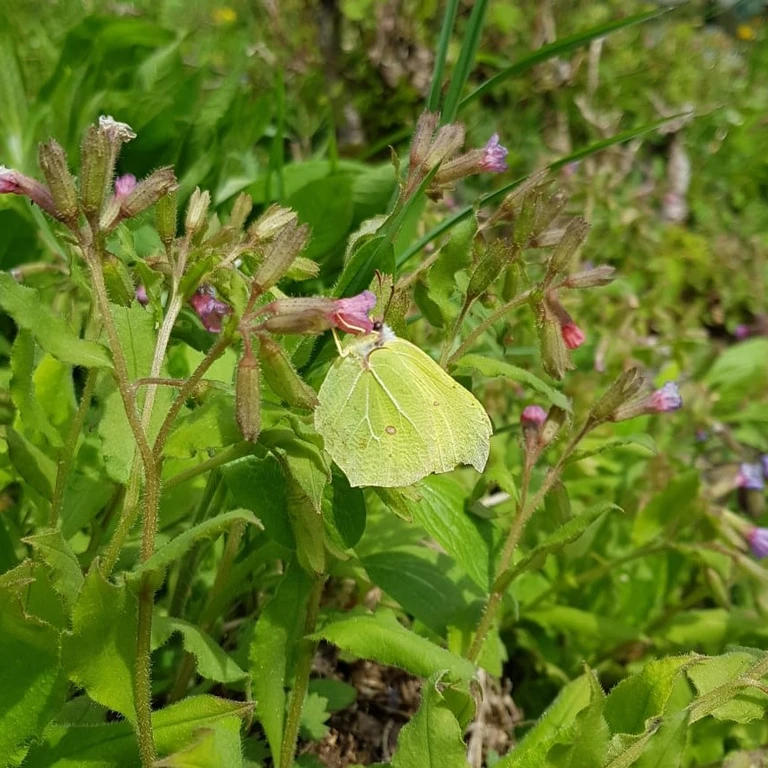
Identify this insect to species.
Gonepteryx rhamni
